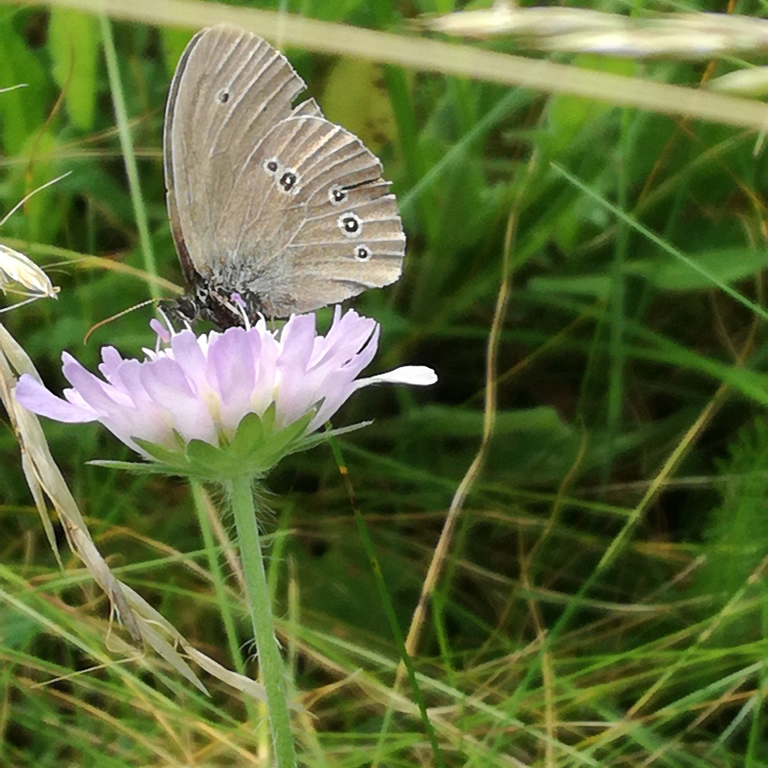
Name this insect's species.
Aphantopus hyperantus
